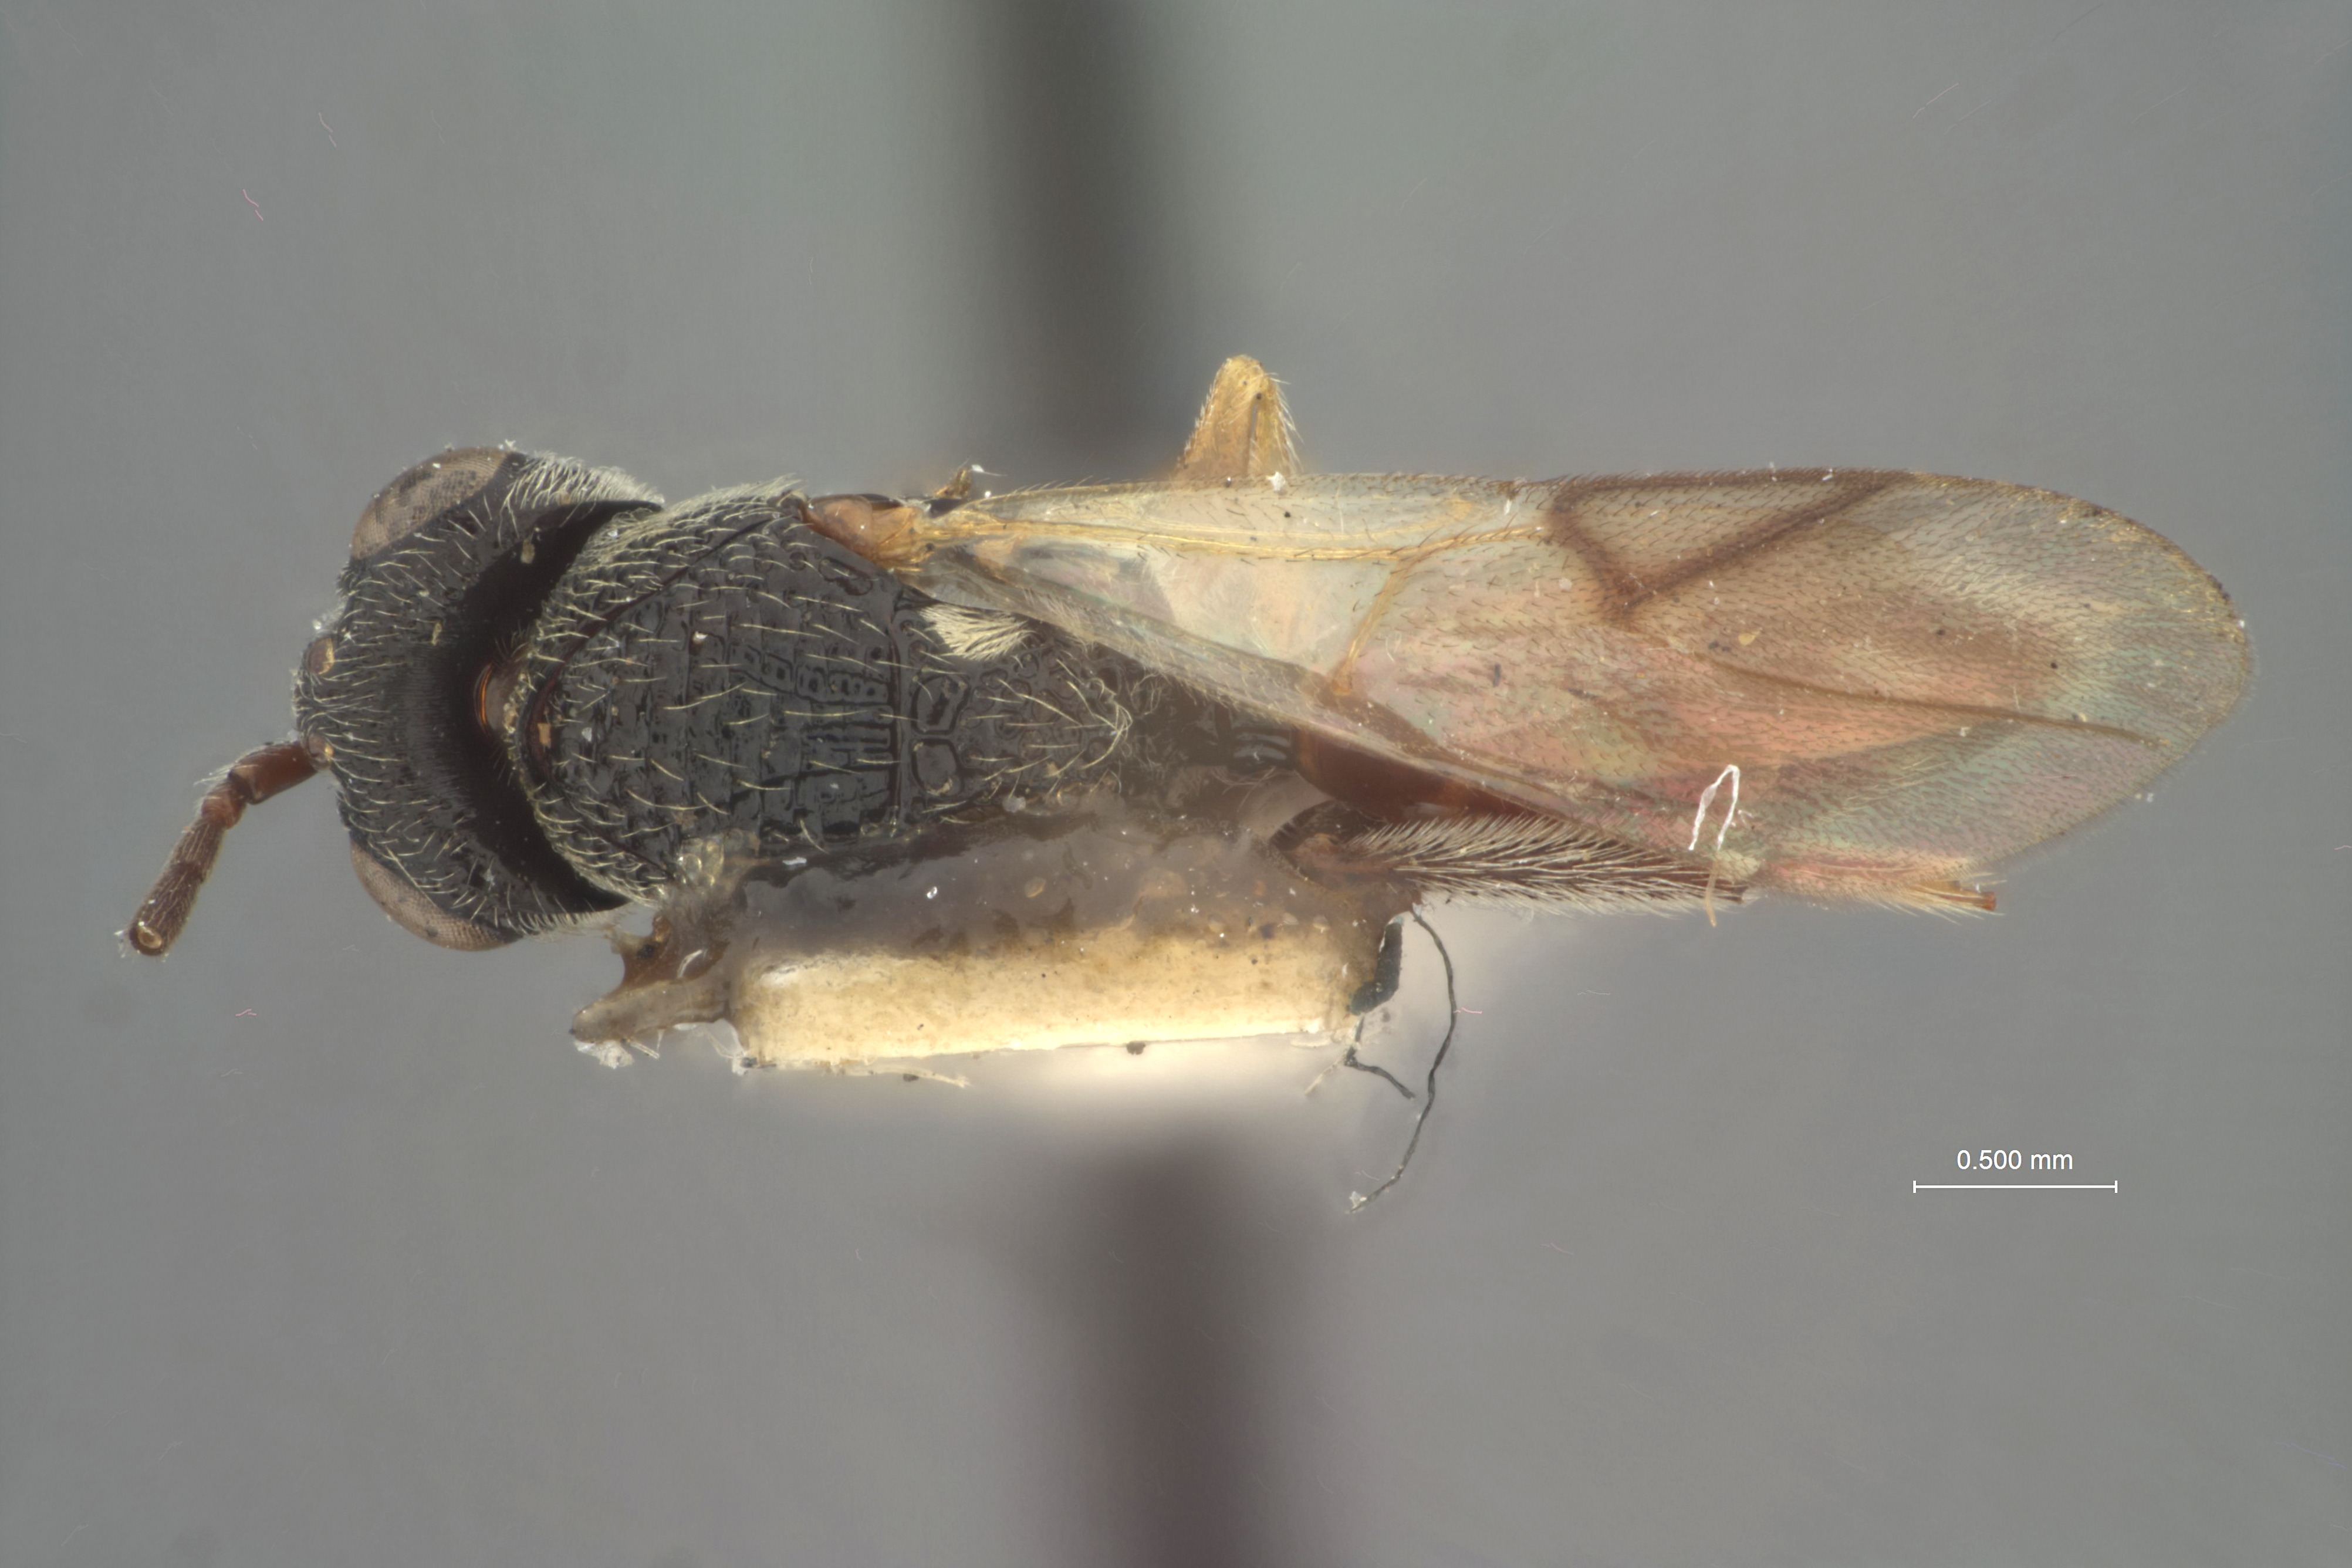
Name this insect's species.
Paribalia borneana
